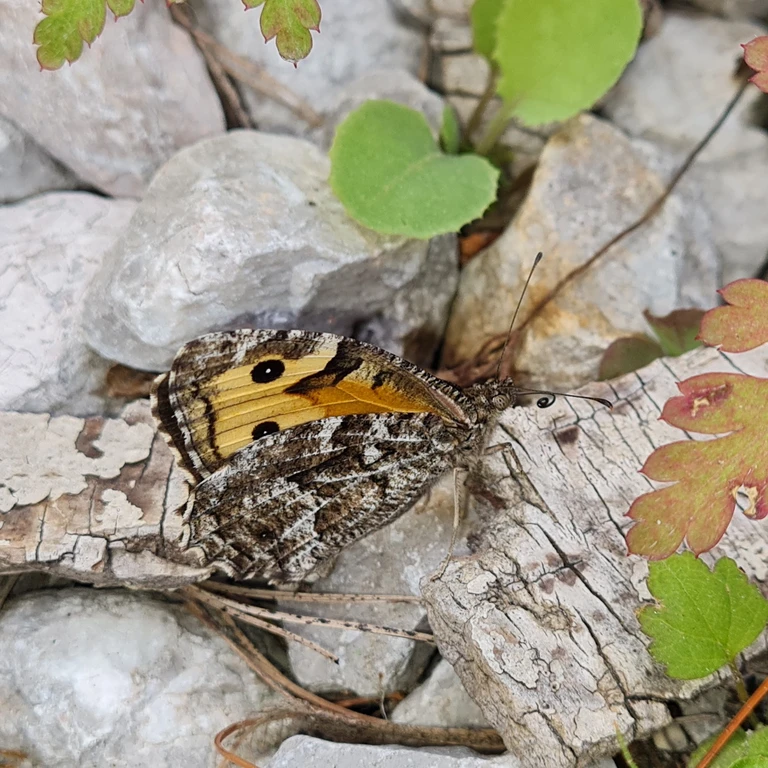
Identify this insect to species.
Hipparchia semele
